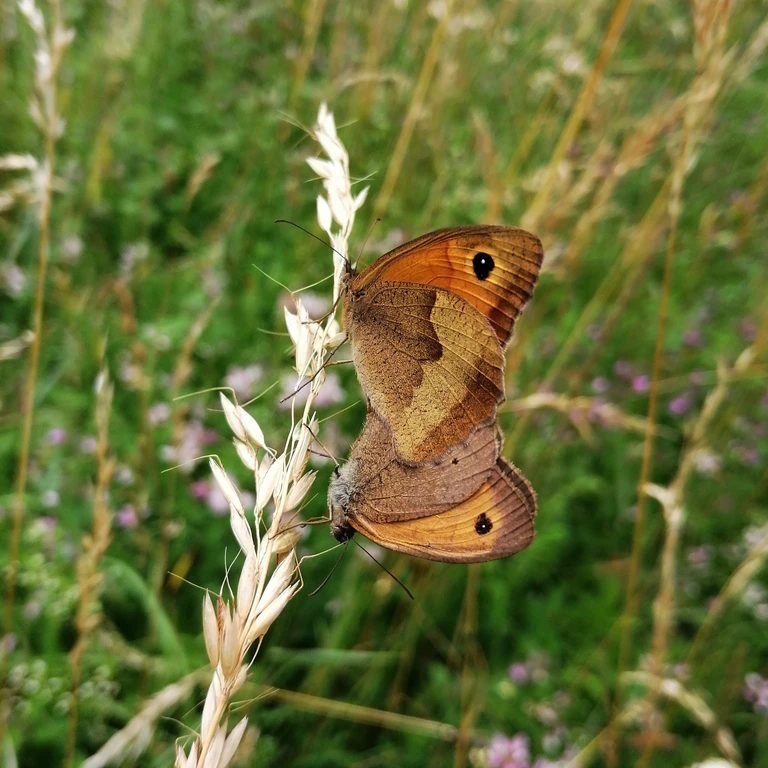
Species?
Maniola jurtina
